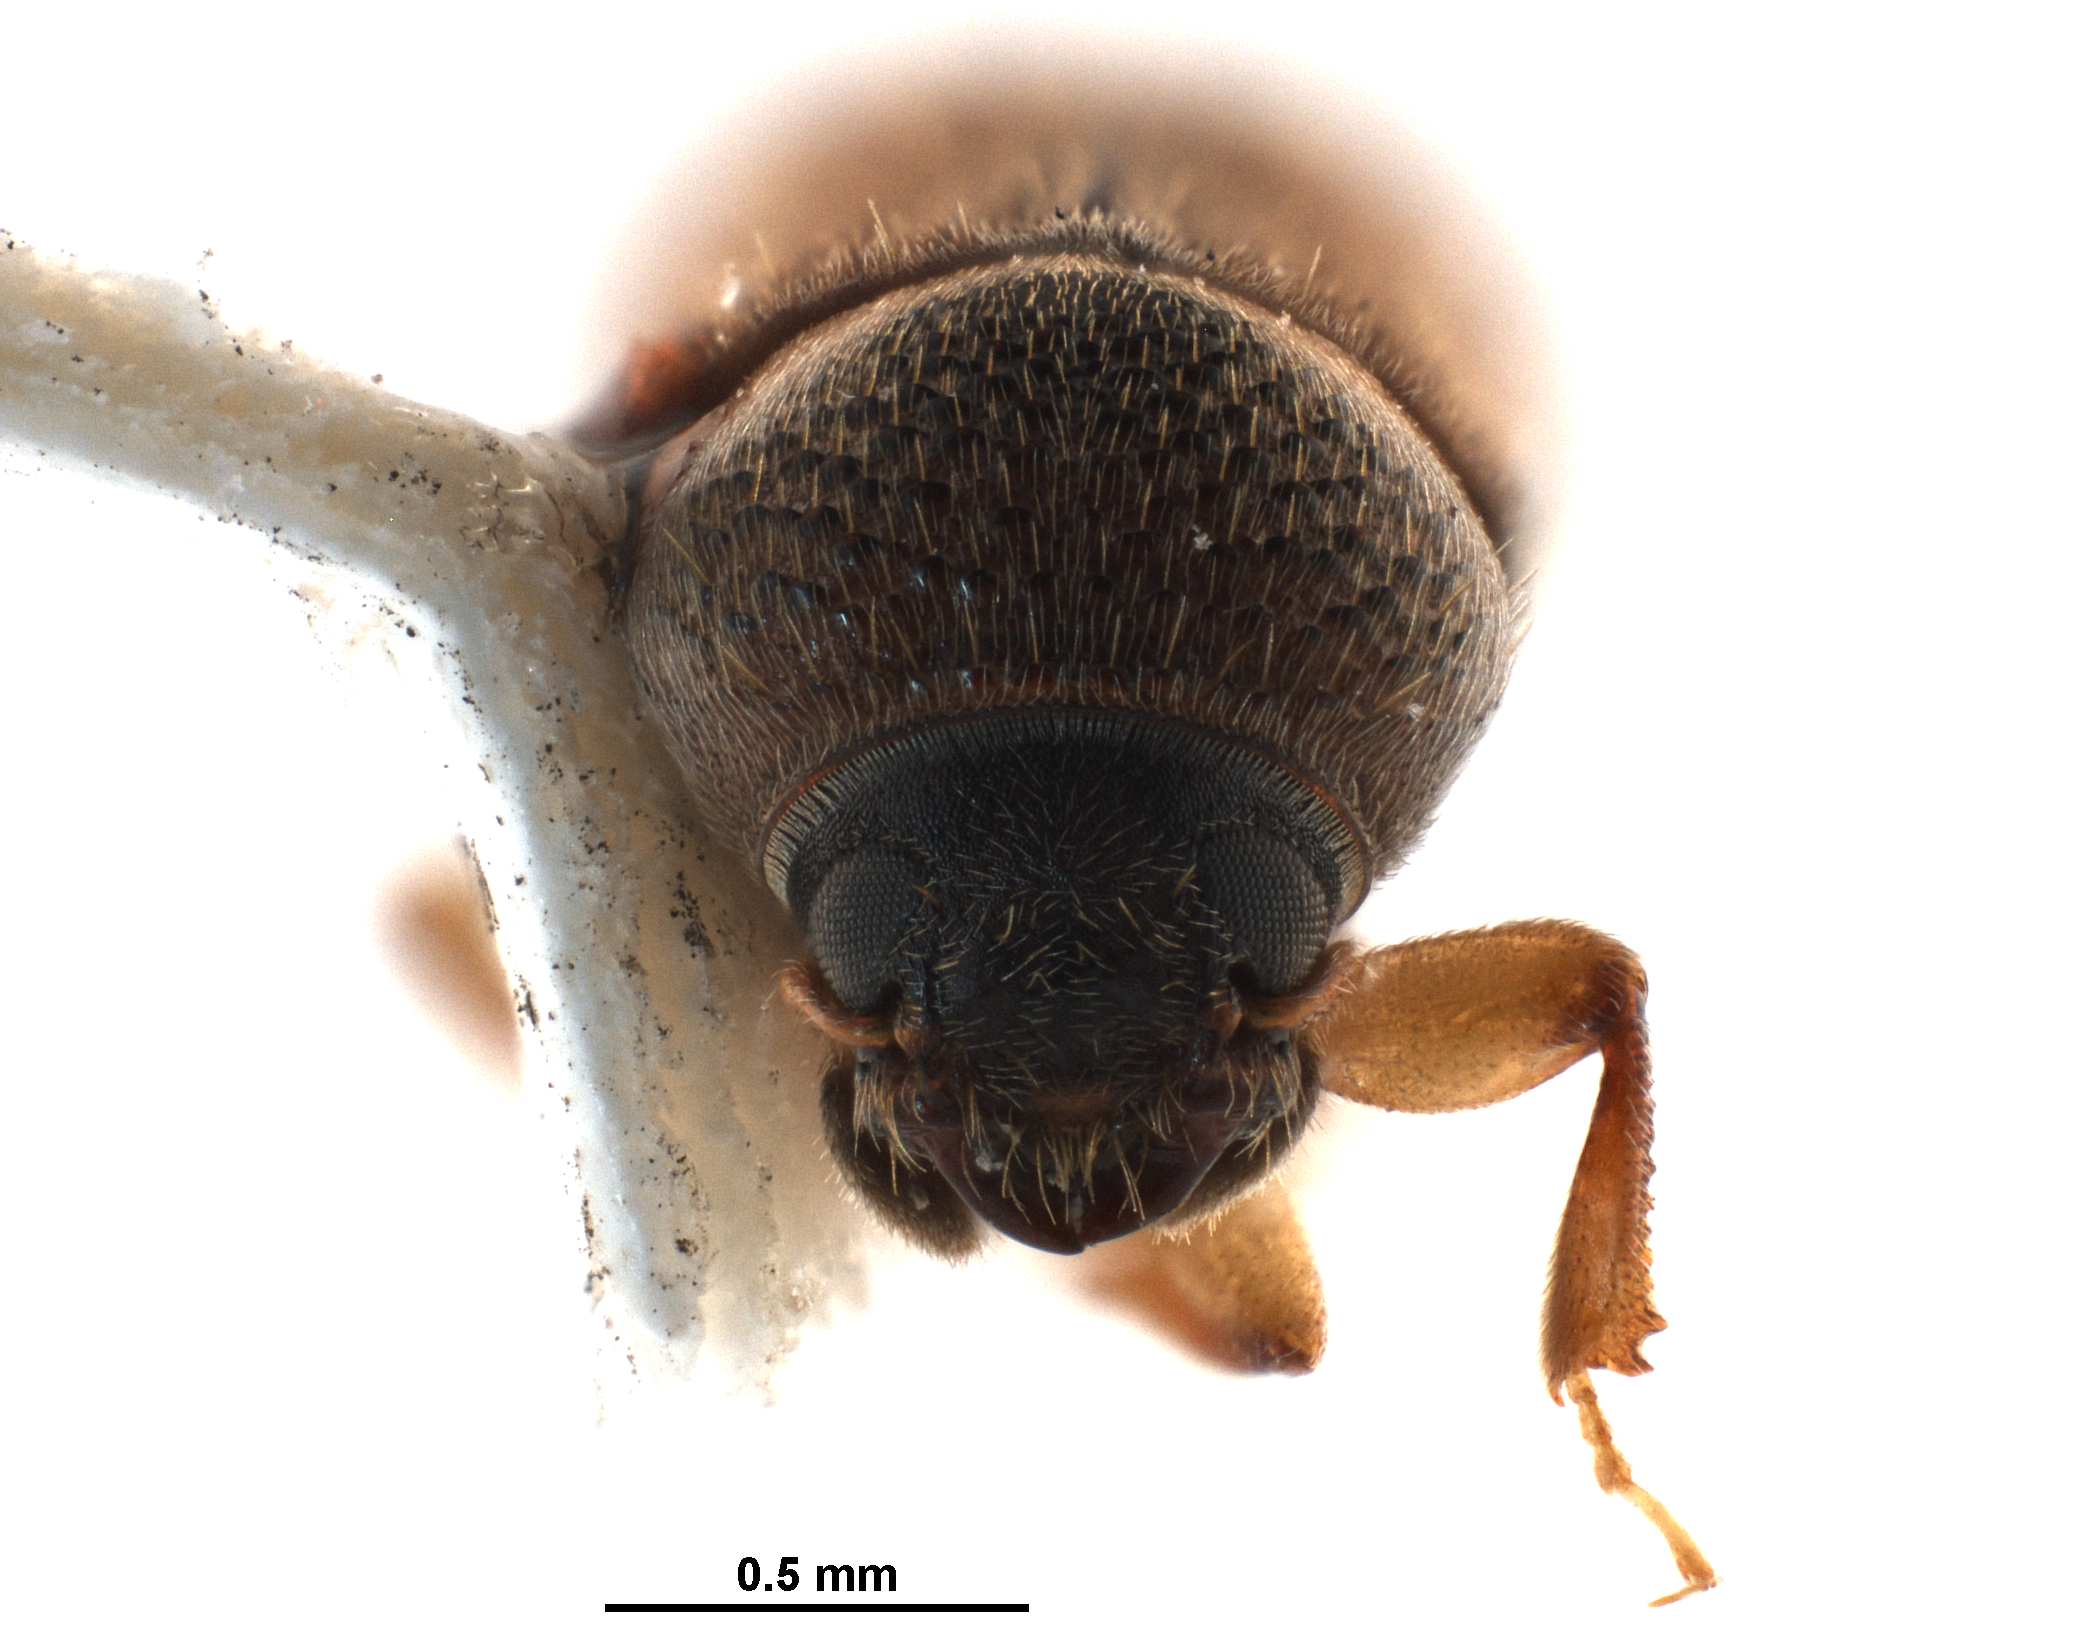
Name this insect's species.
Gymnochilus alni
